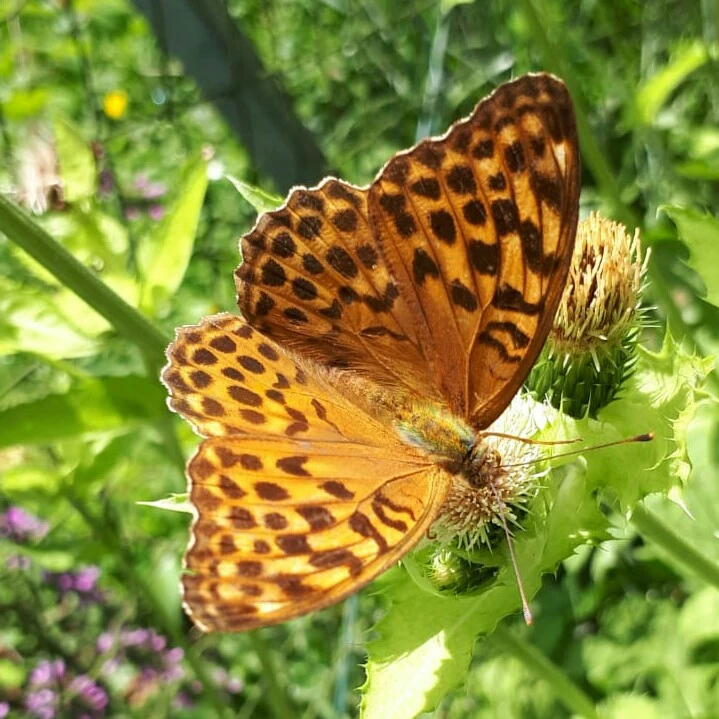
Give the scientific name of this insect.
Argynnis paphia
